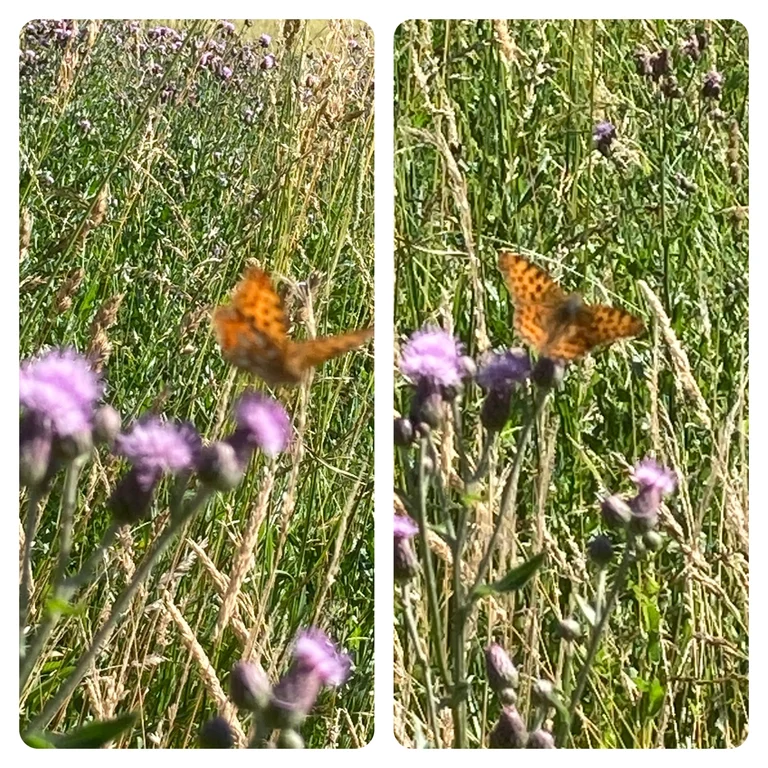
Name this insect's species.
Issoria lathonia
